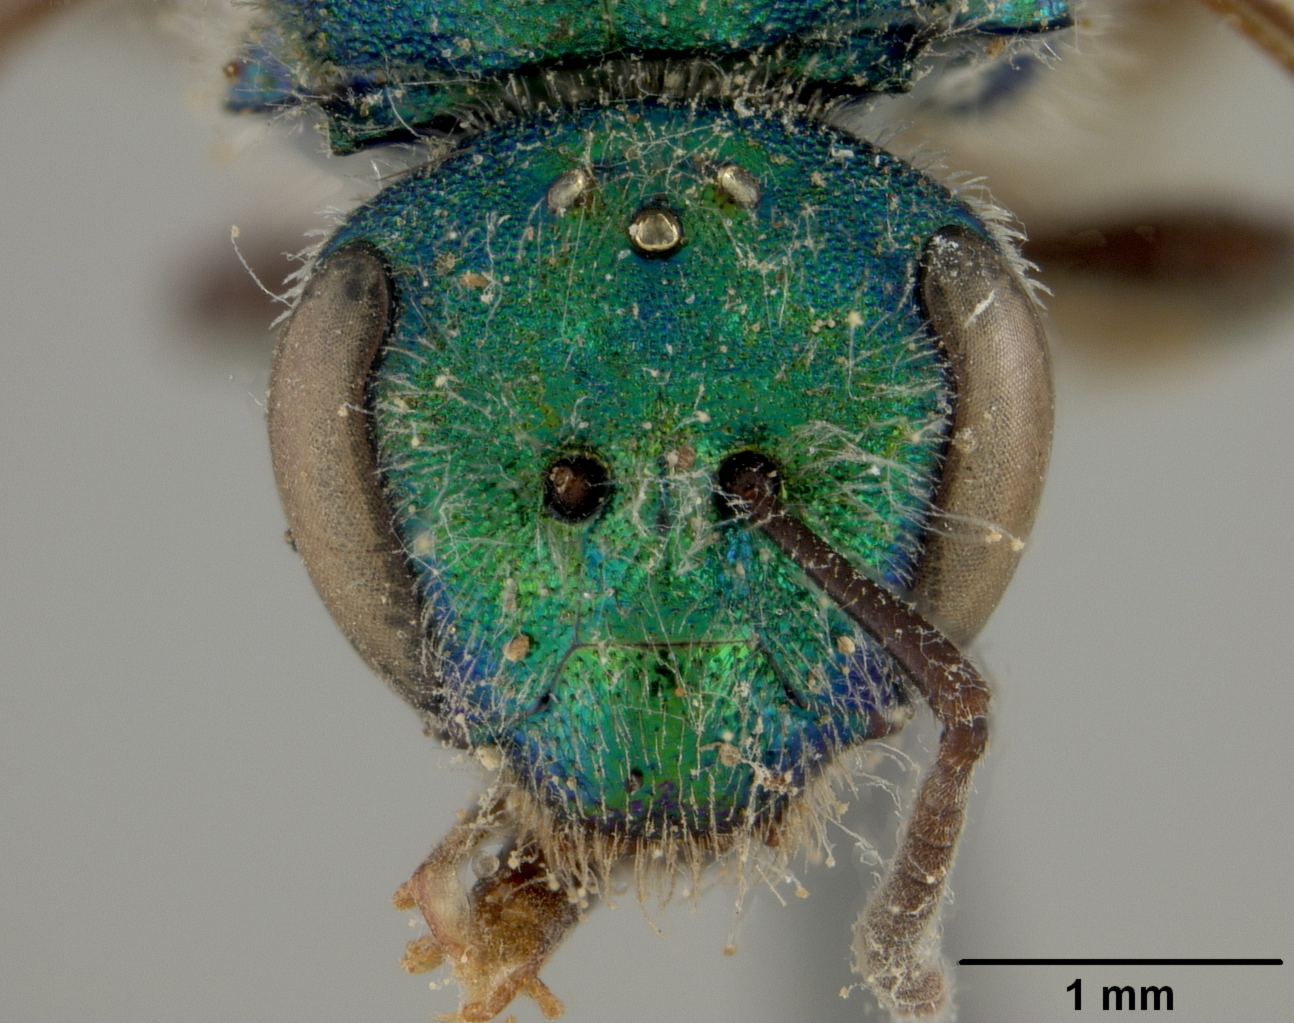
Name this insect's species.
Augochlora sumptuosa
